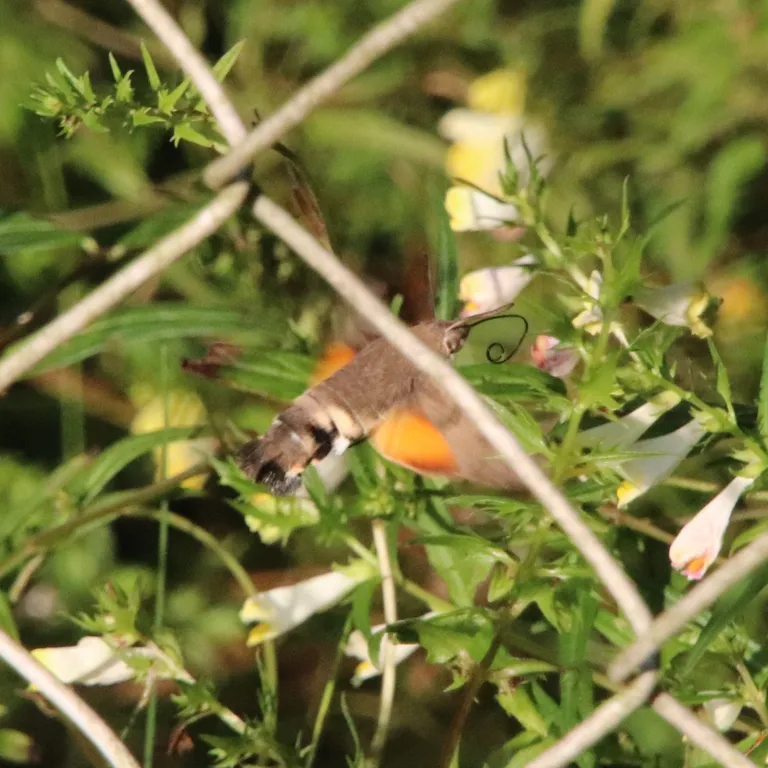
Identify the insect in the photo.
Macroglossum stellatarum
